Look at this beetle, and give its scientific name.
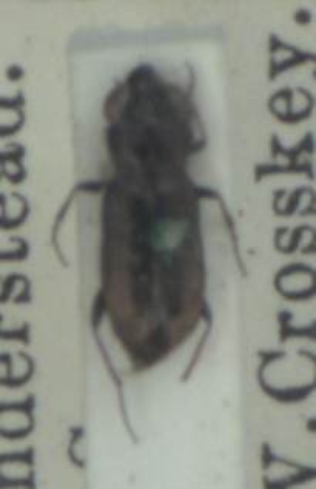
Notiophilus biguttatus
